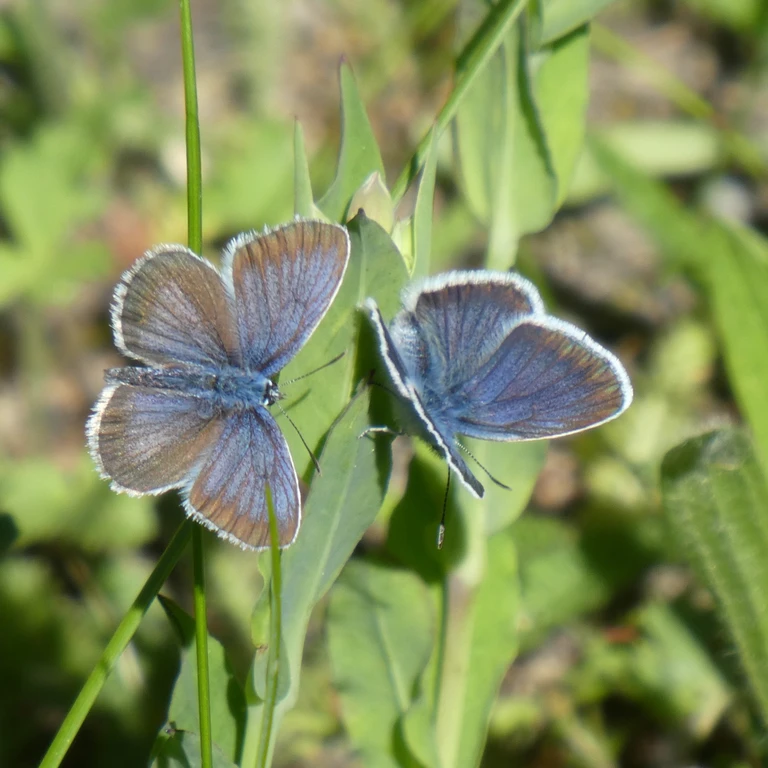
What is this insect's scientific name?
Plebejus argus
